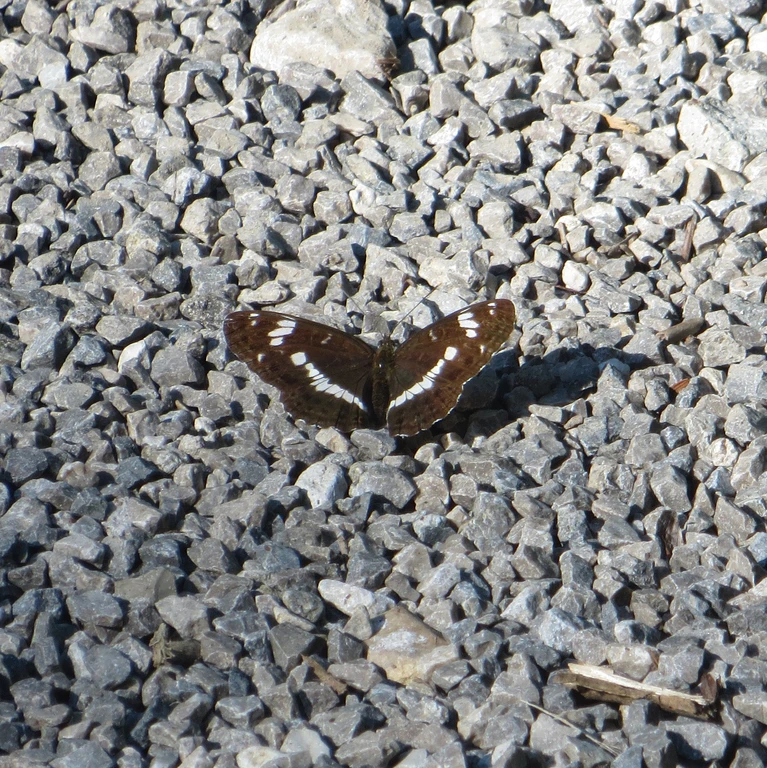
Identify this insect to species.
Limenitis camilla (also Ladoga camilla)
